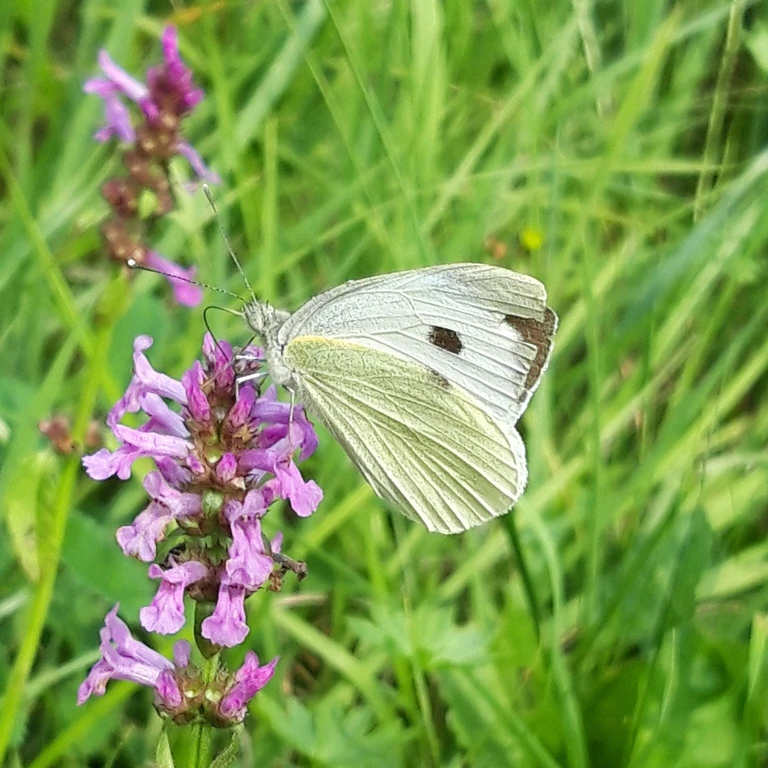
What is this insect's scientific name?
Pieris brassicae
